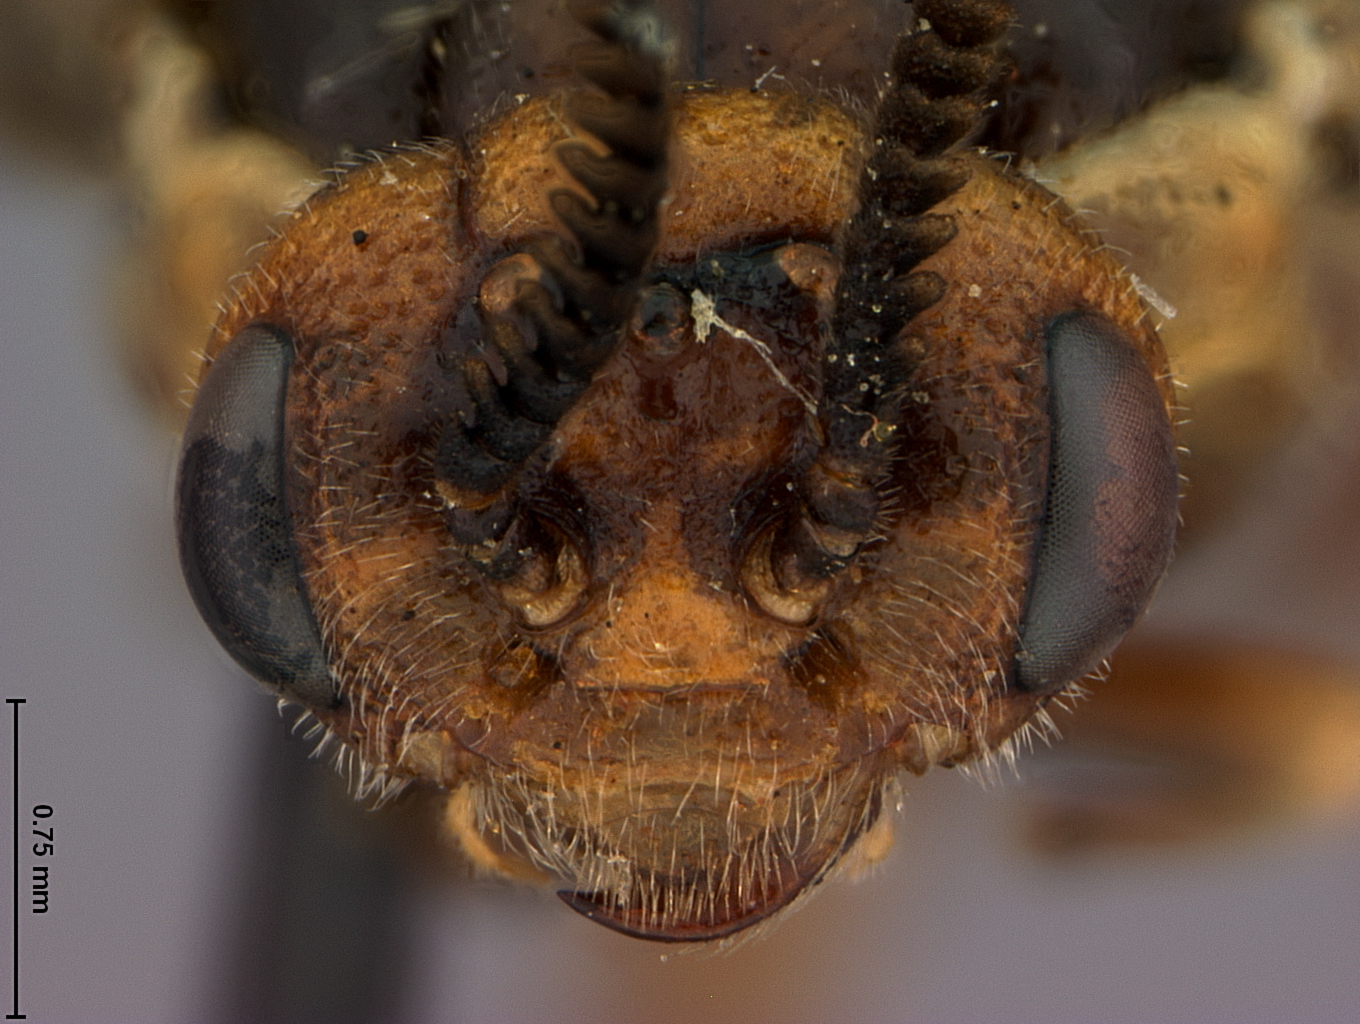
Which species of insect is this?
Neodiprion virginiana
